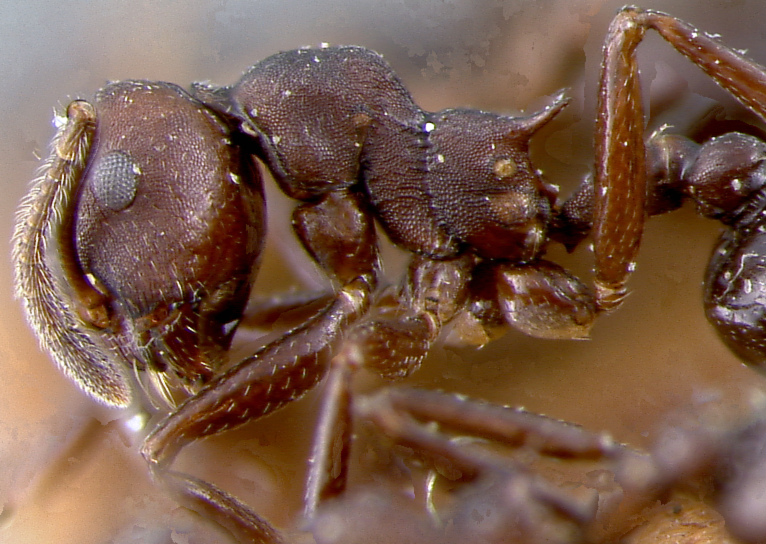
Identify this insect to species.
Crematogaster formosa
